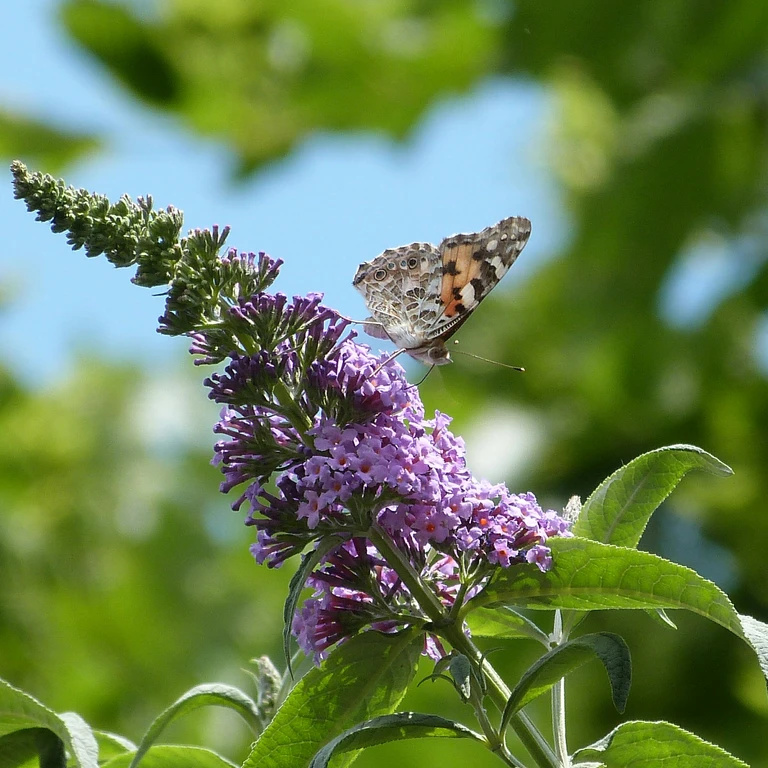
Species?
Vanessa cardui
